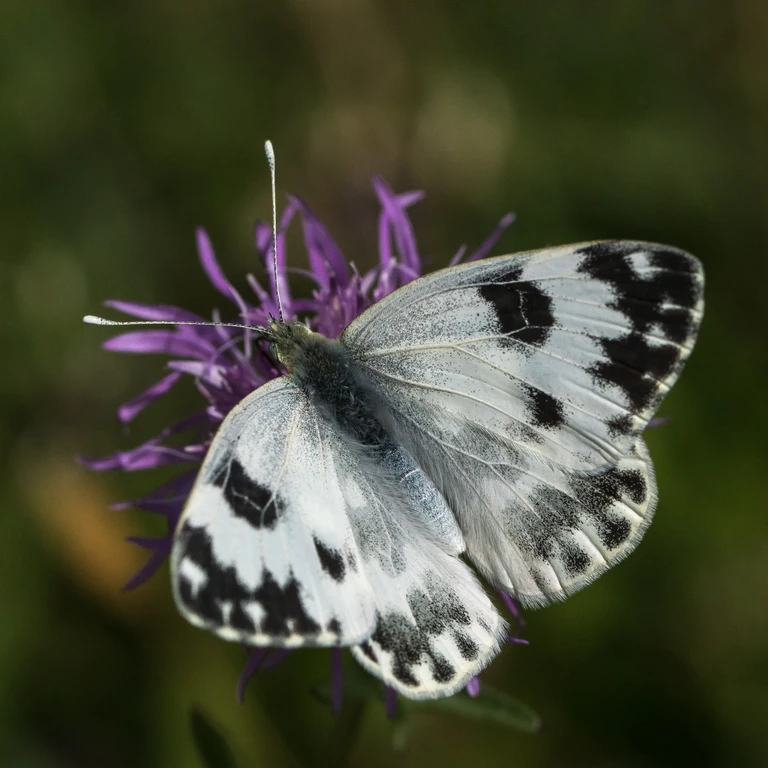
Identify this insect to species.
Pontia edusa
